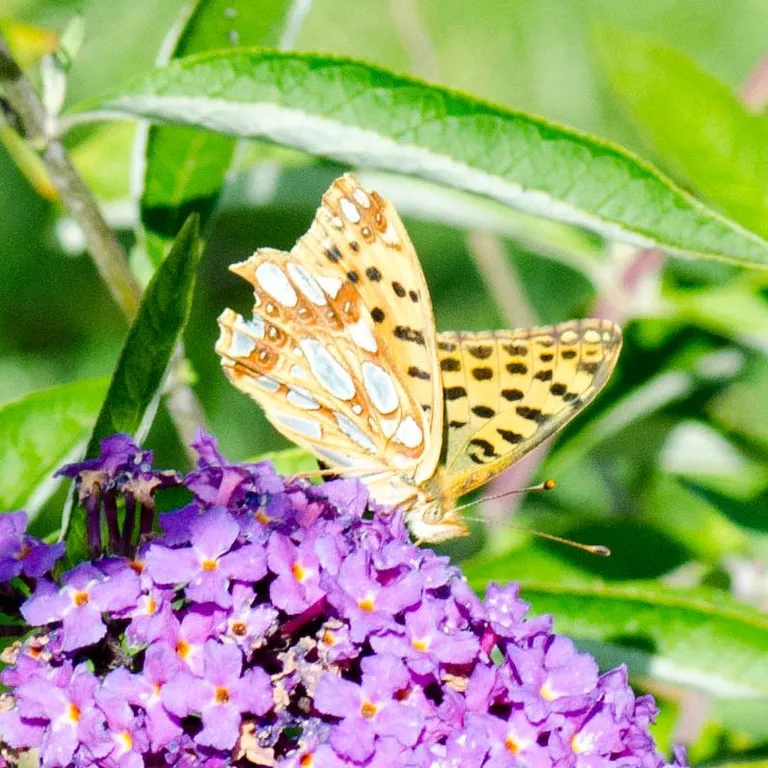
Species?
Issoria lathonia
